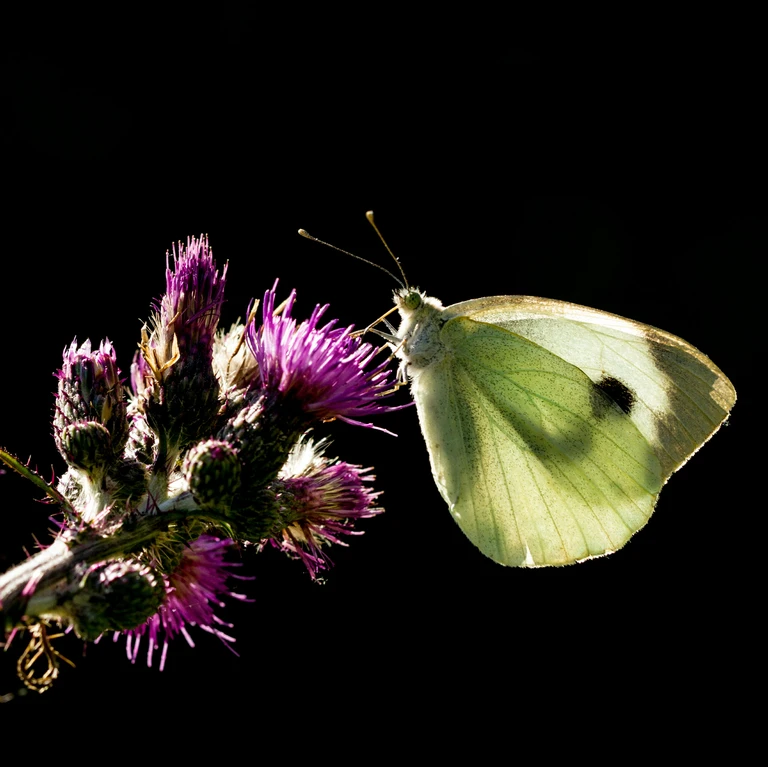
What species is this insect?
Pieris brassicae
